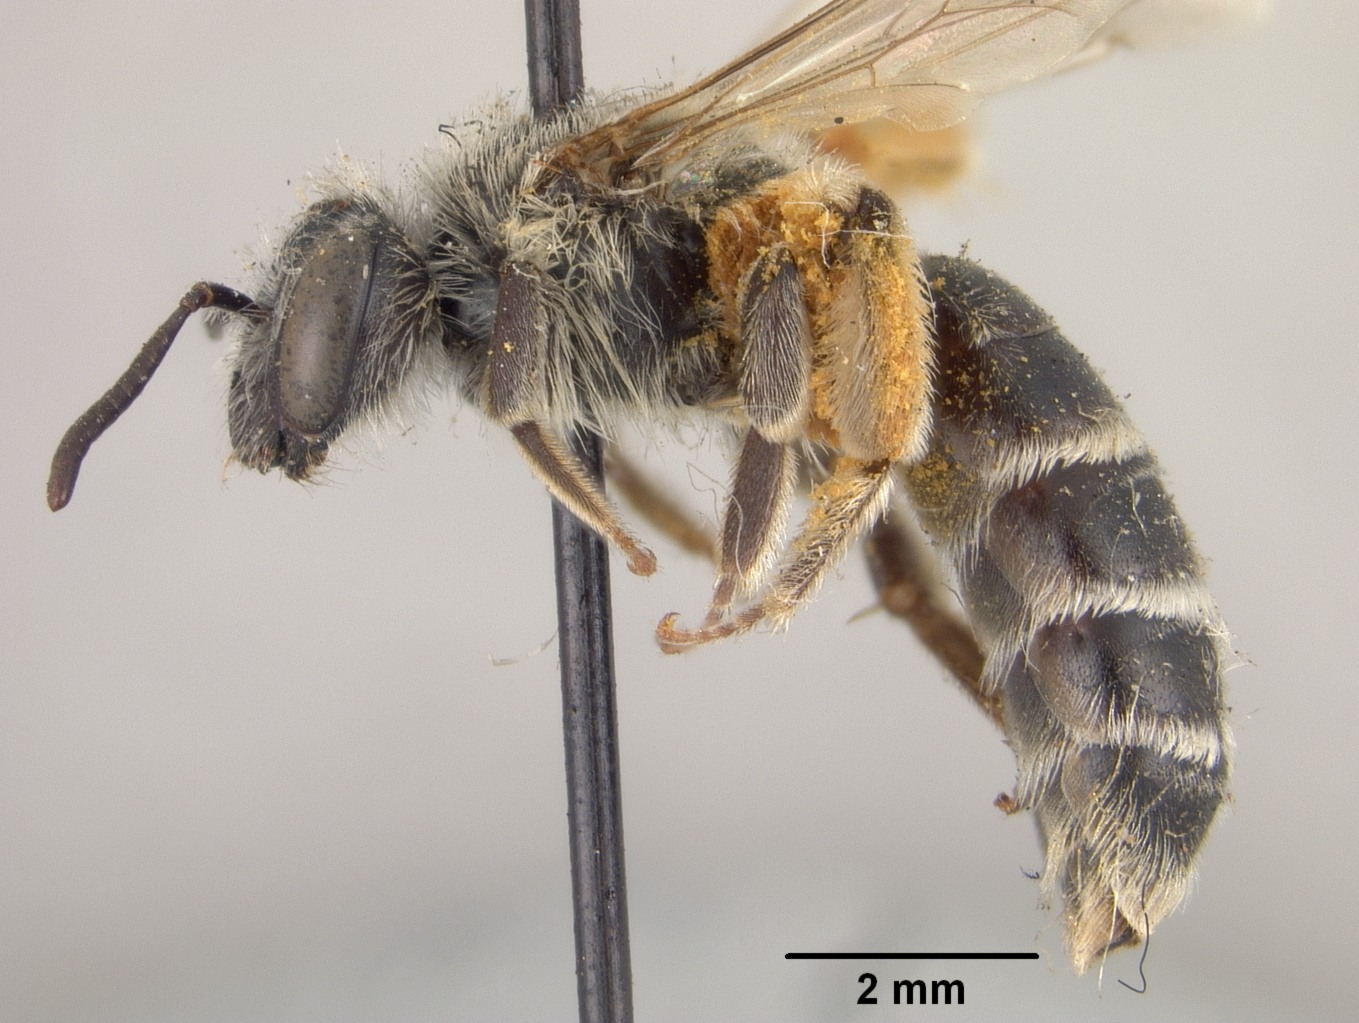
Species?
Andrena antonitonis
